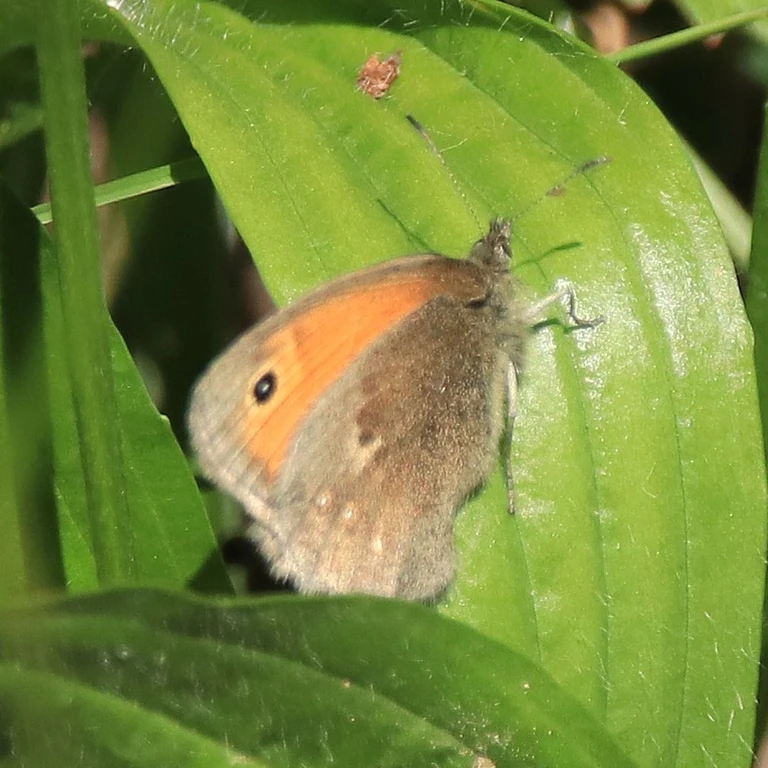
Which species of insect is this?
Coenonympha pamphilus
